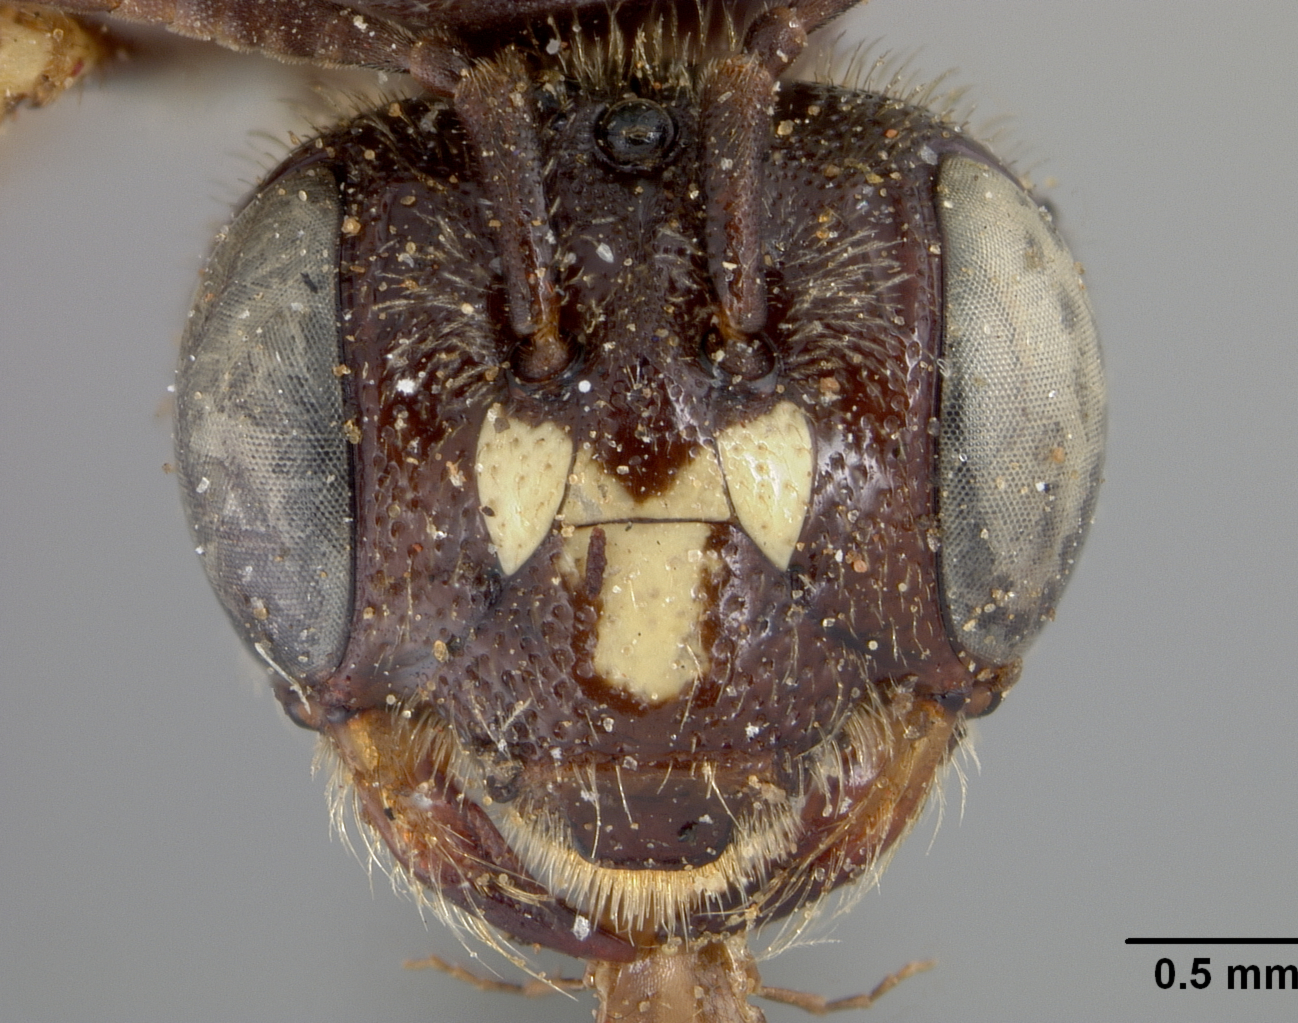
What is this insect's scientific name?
Protandrena bishoppi
